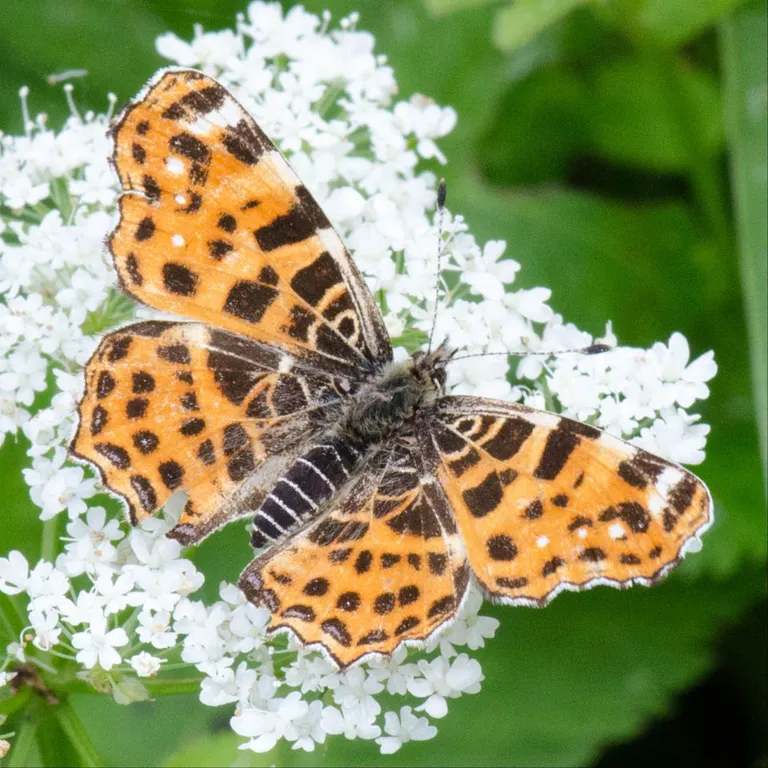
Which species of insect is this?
Araschnia levana
